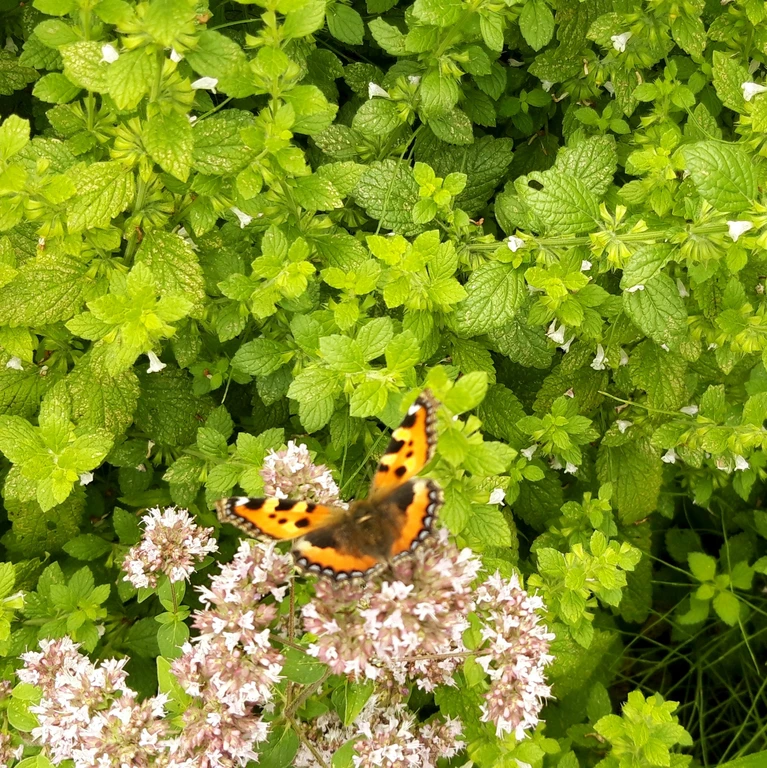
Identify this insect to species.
Aglais urticae
